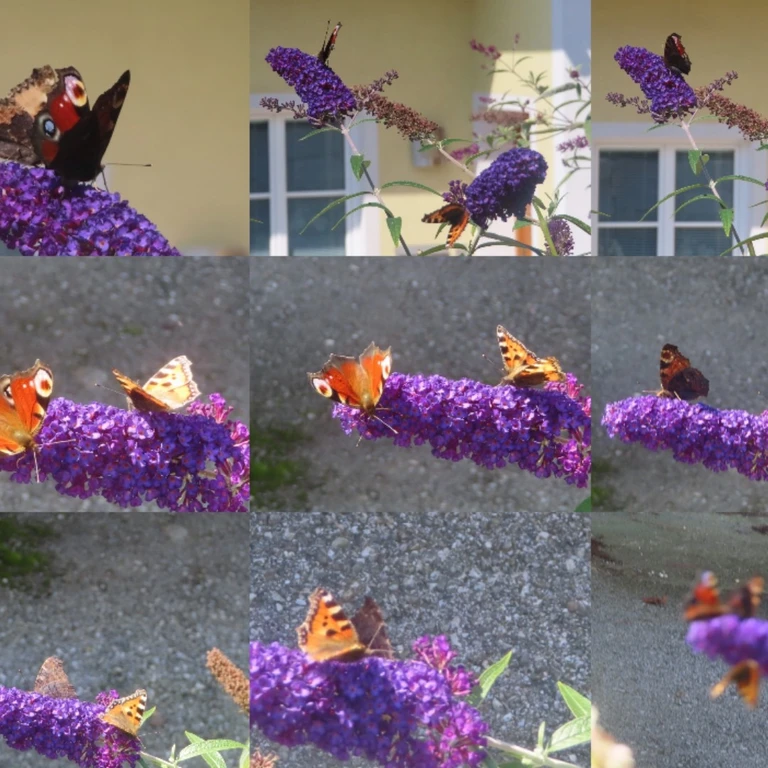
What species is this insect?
Aglais io
